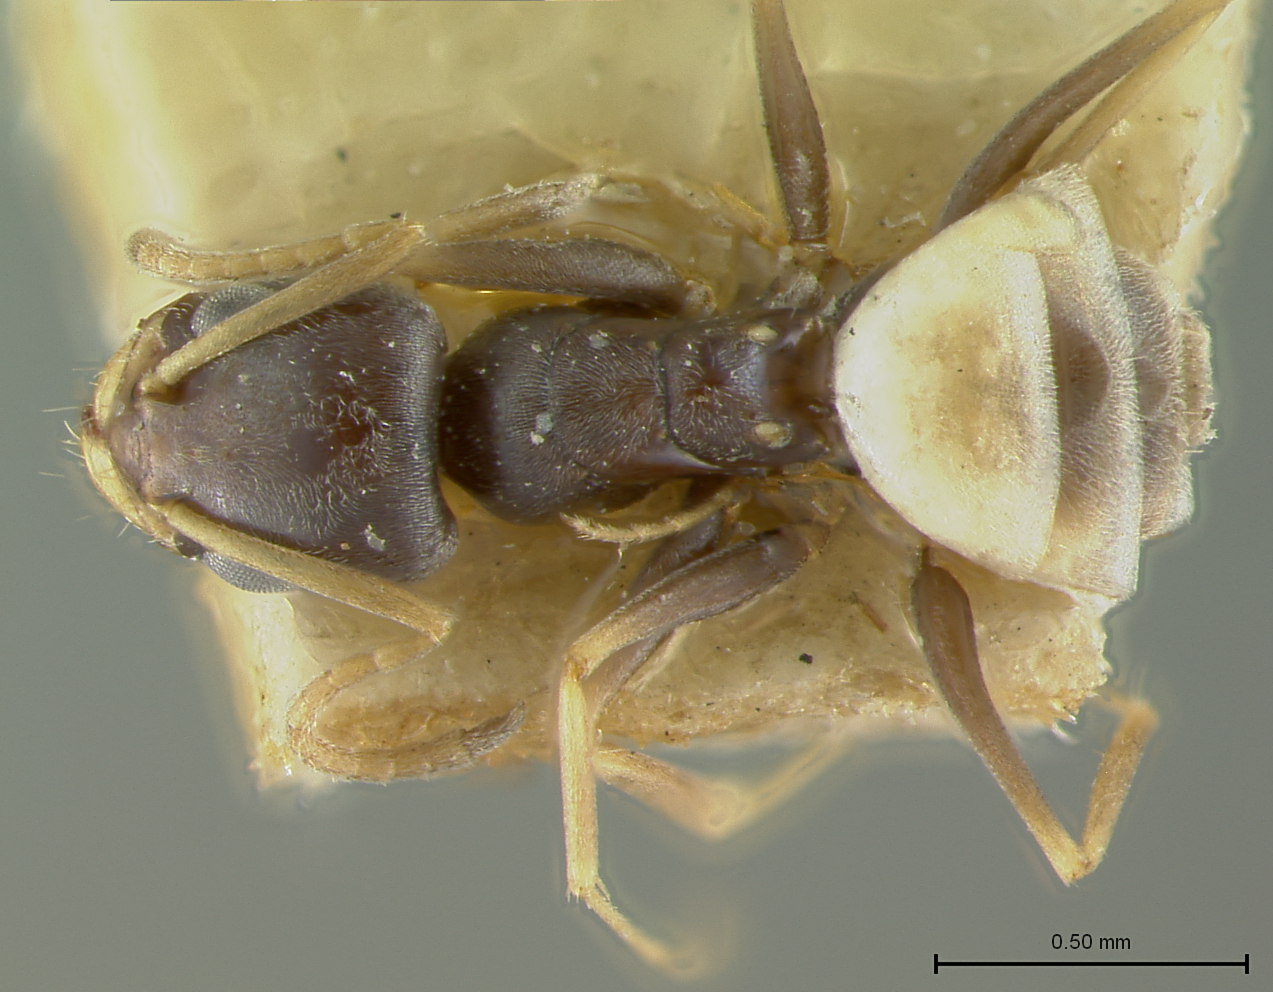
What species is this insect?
Forelius chlaybaeus
